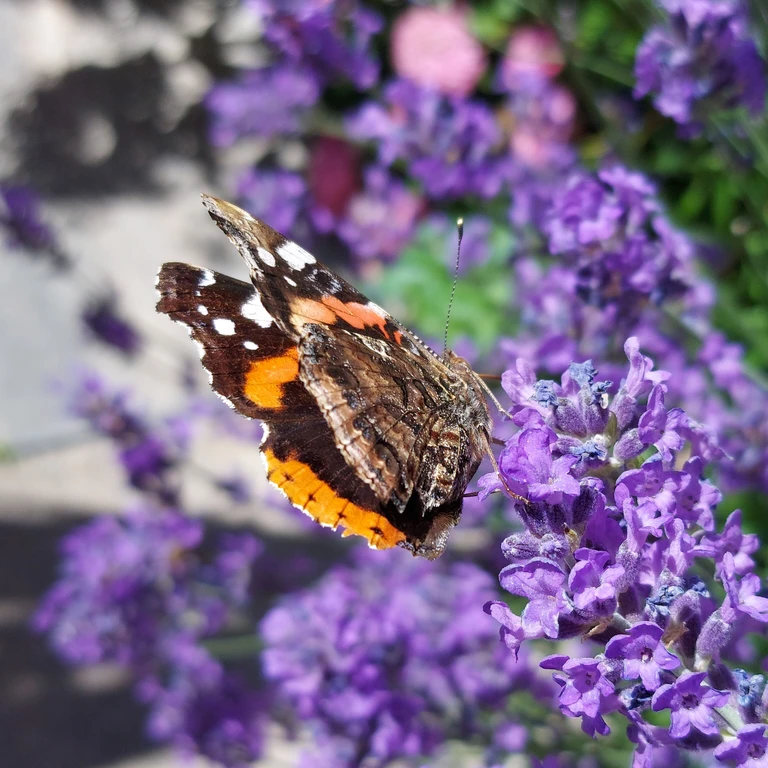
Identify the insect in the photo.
Vanessa atalanta
